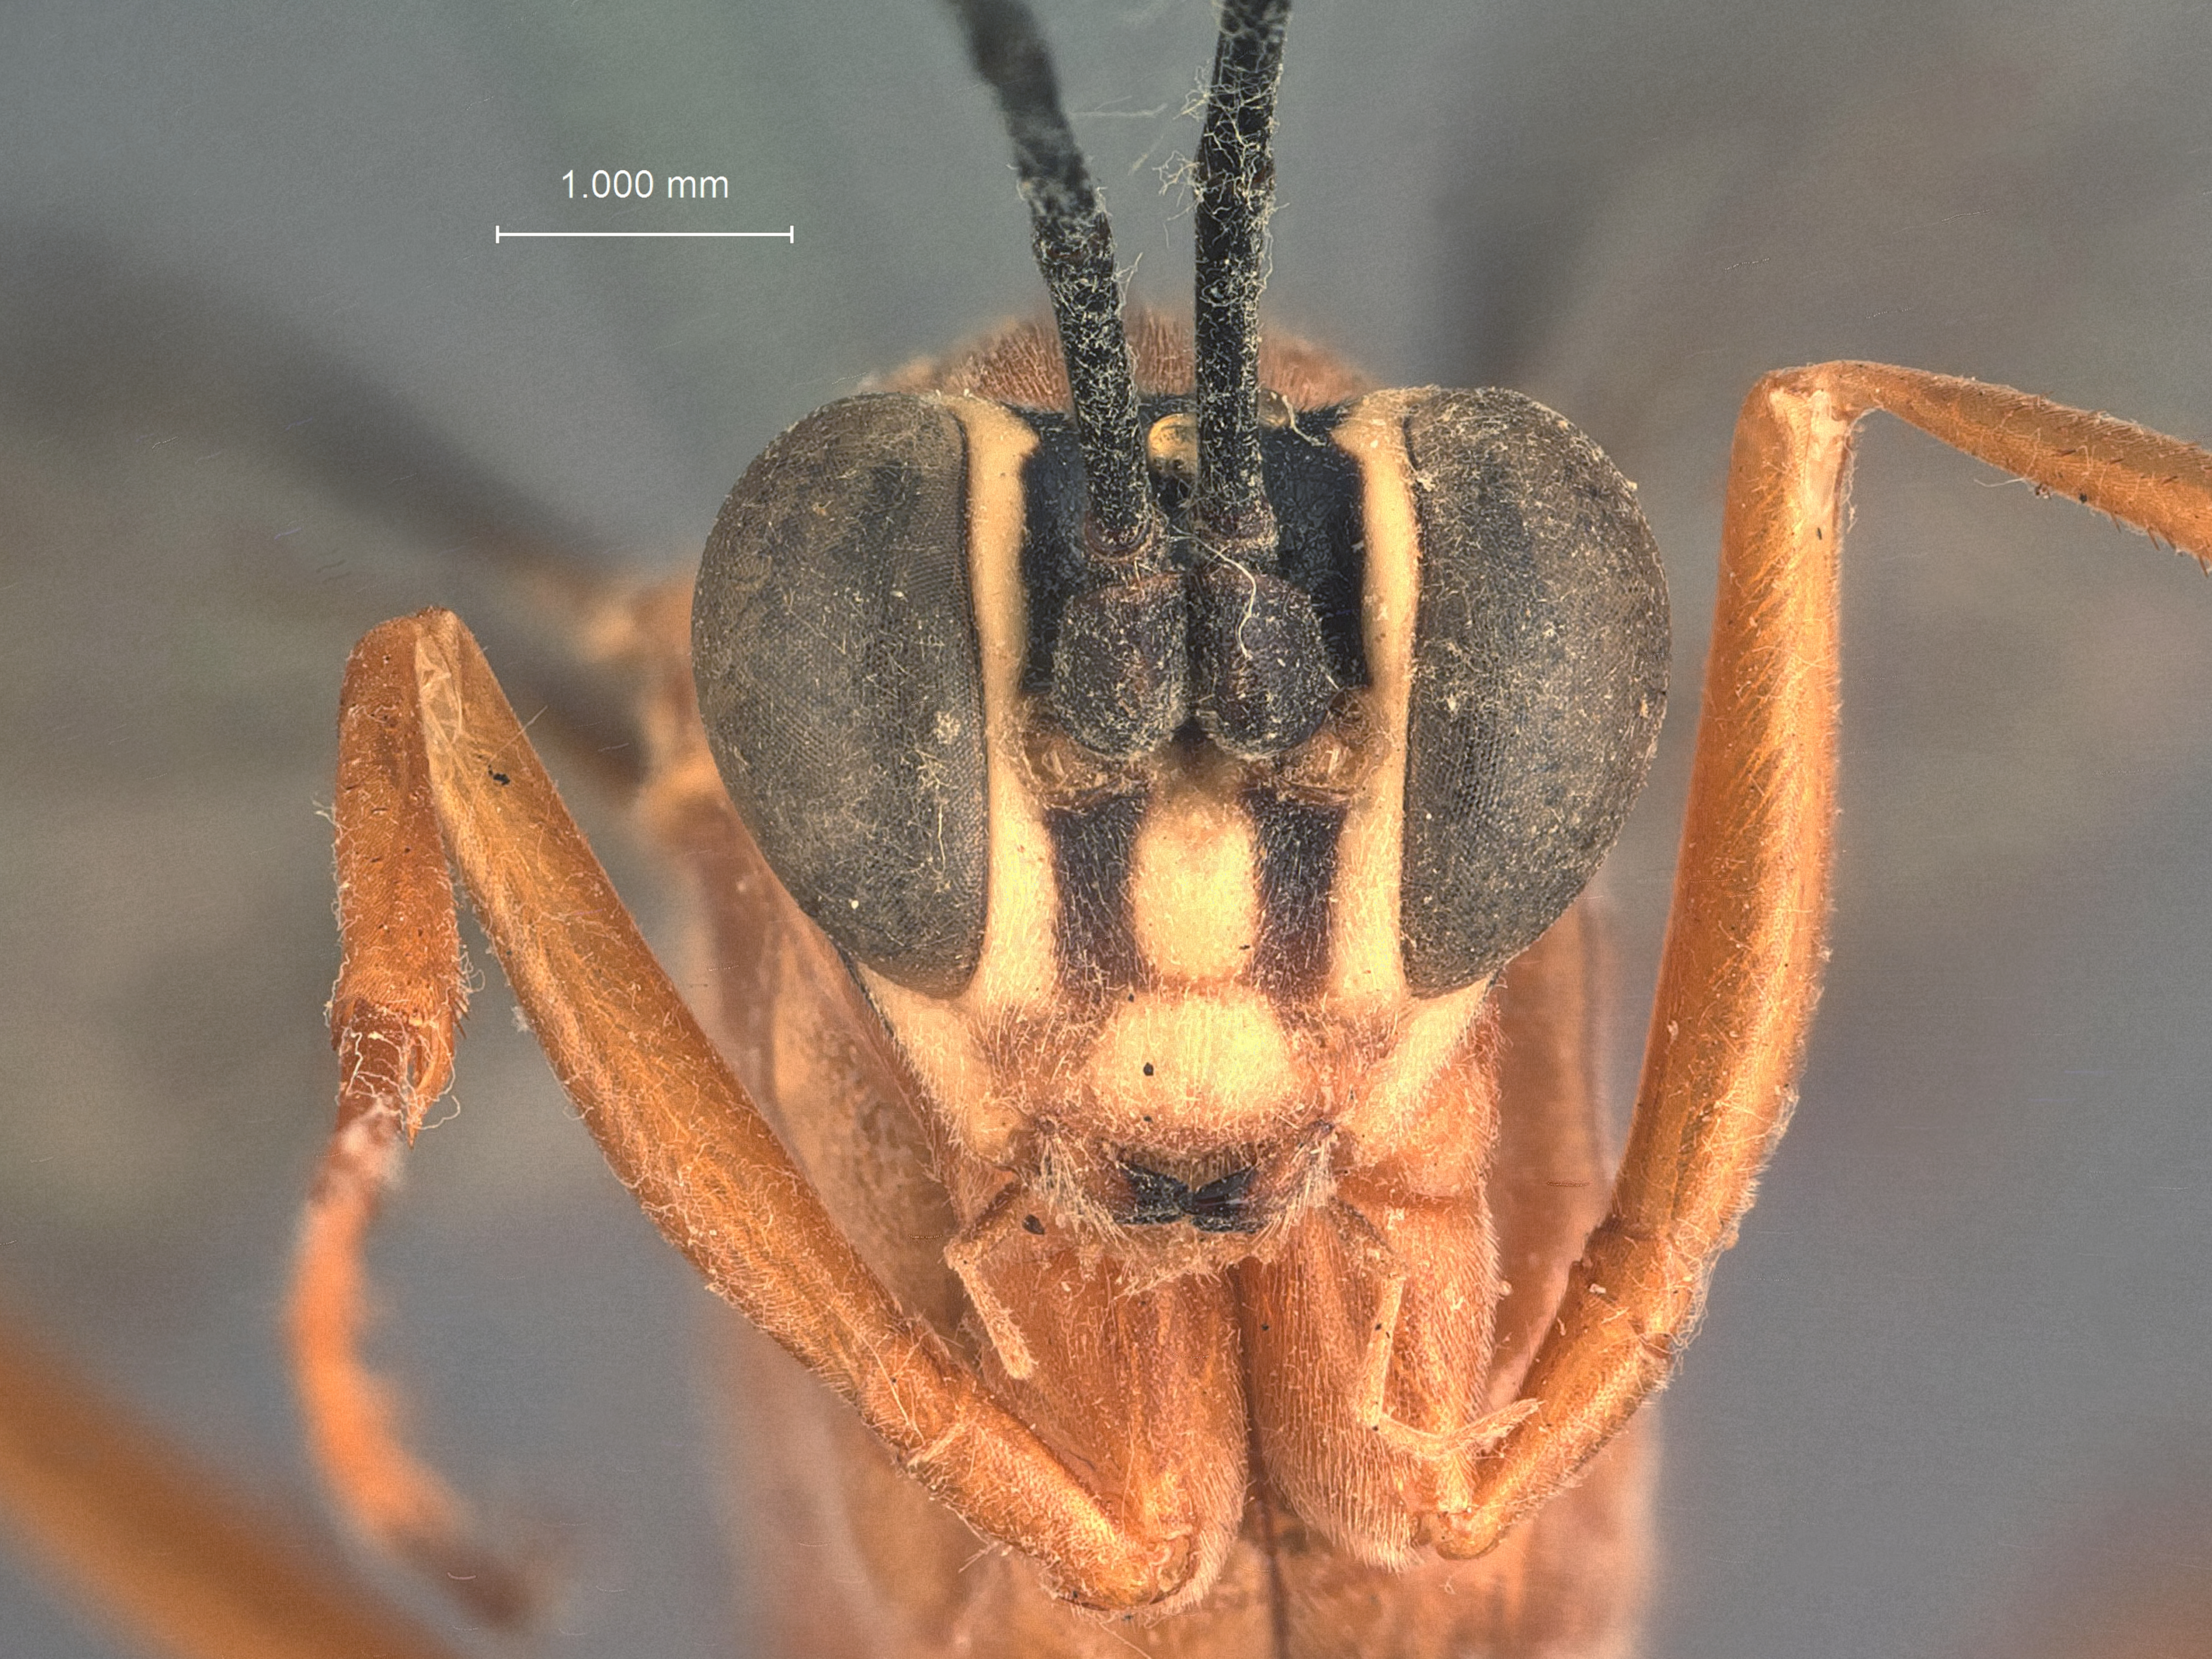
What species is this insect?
Ceratomansa prima
